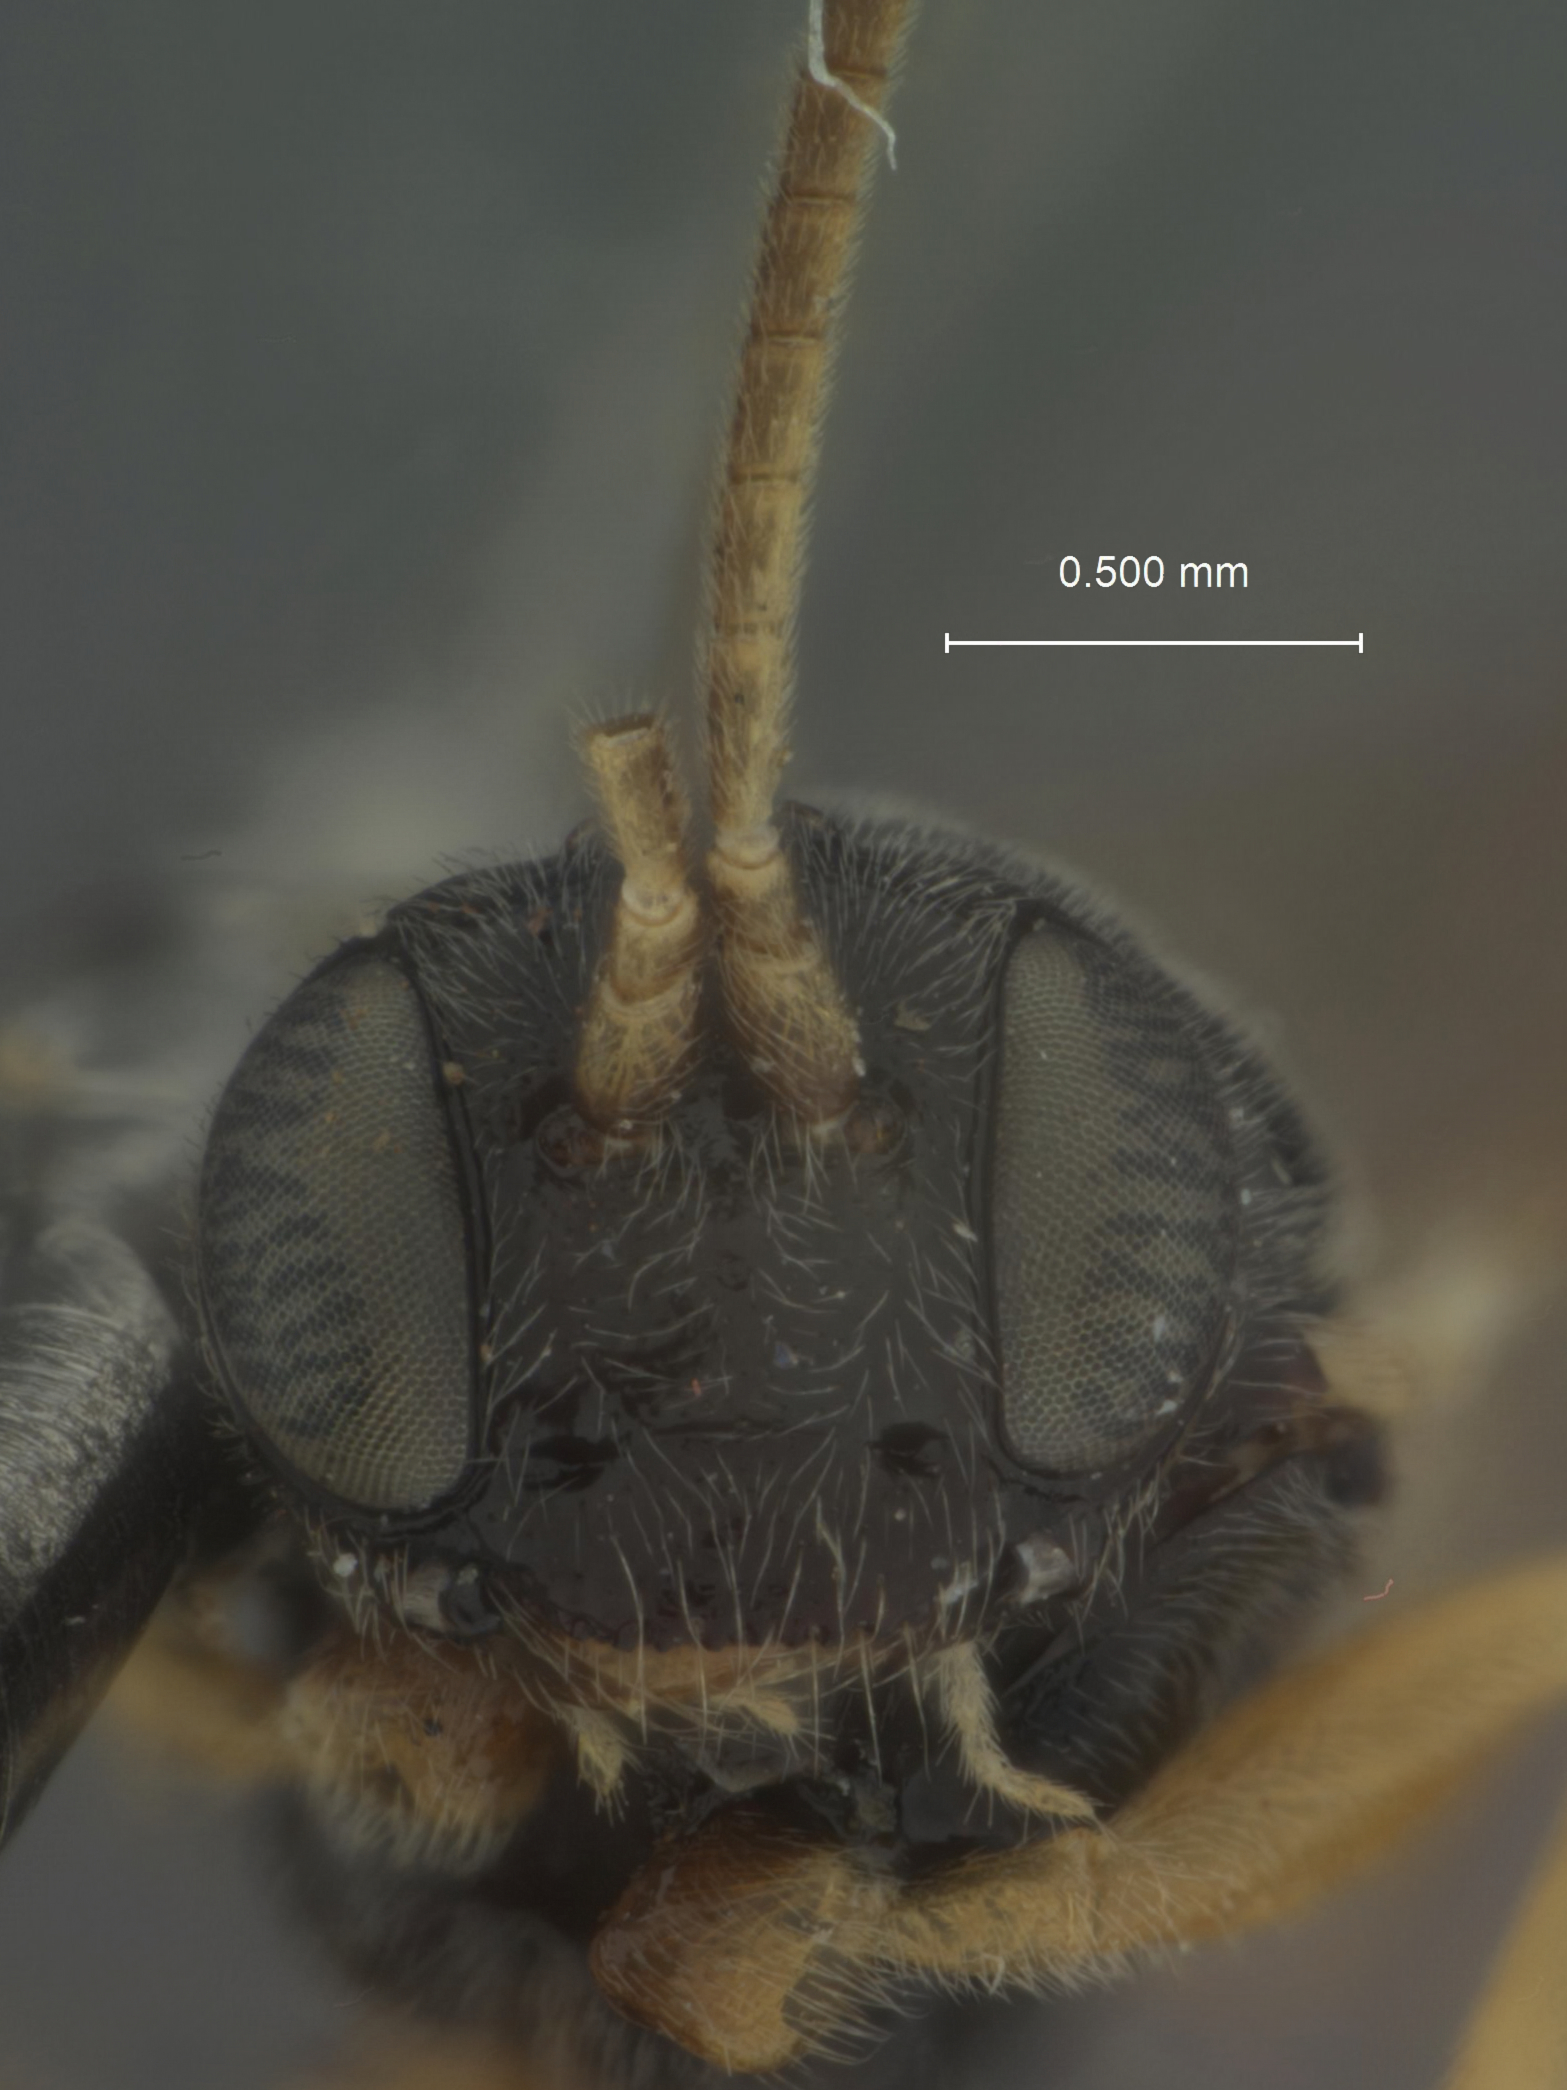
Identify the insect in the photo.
Rhimphalea dubia
